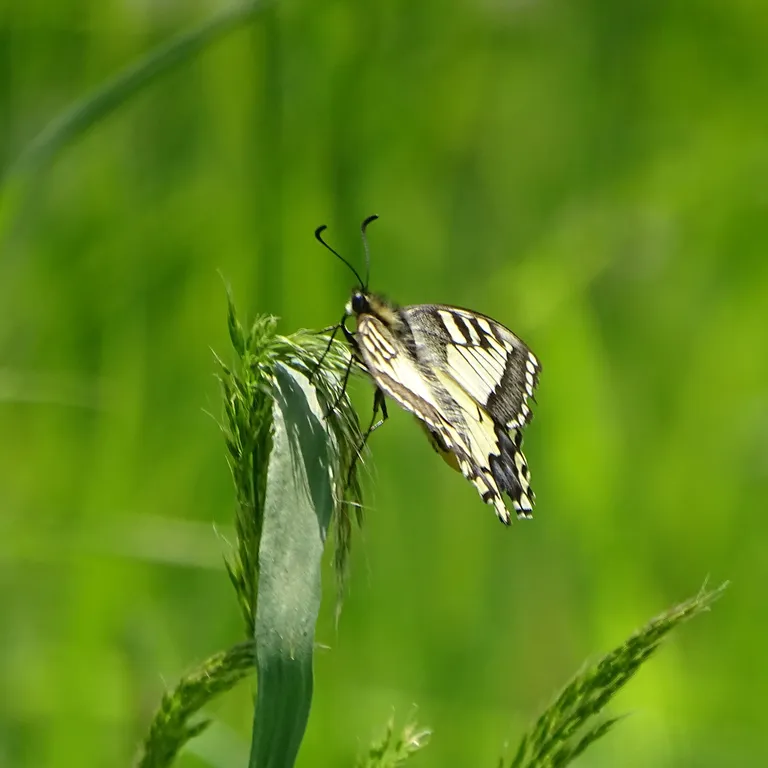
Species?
Papilio machaon
